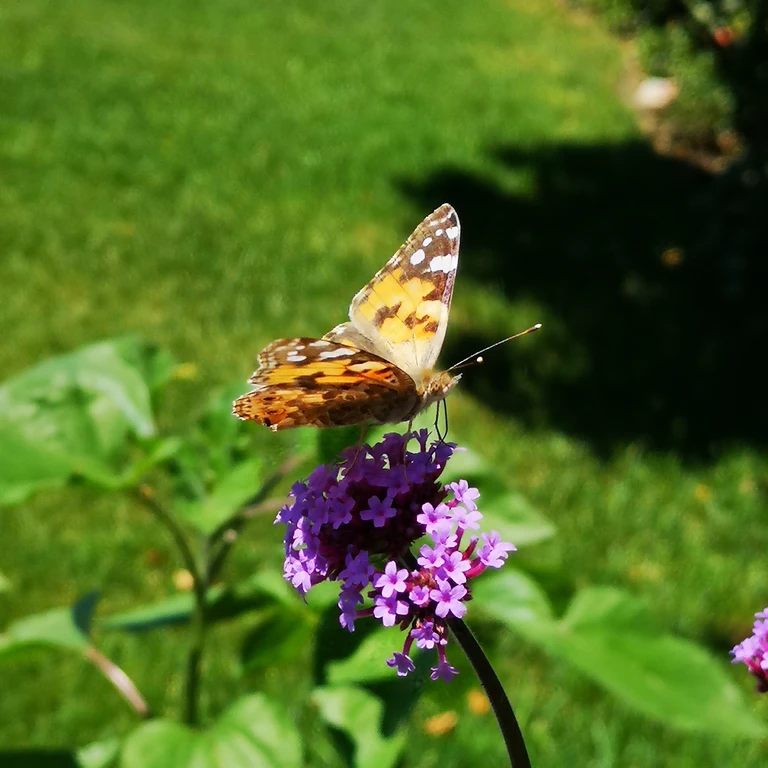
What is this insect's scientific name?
Vanessa cardui
